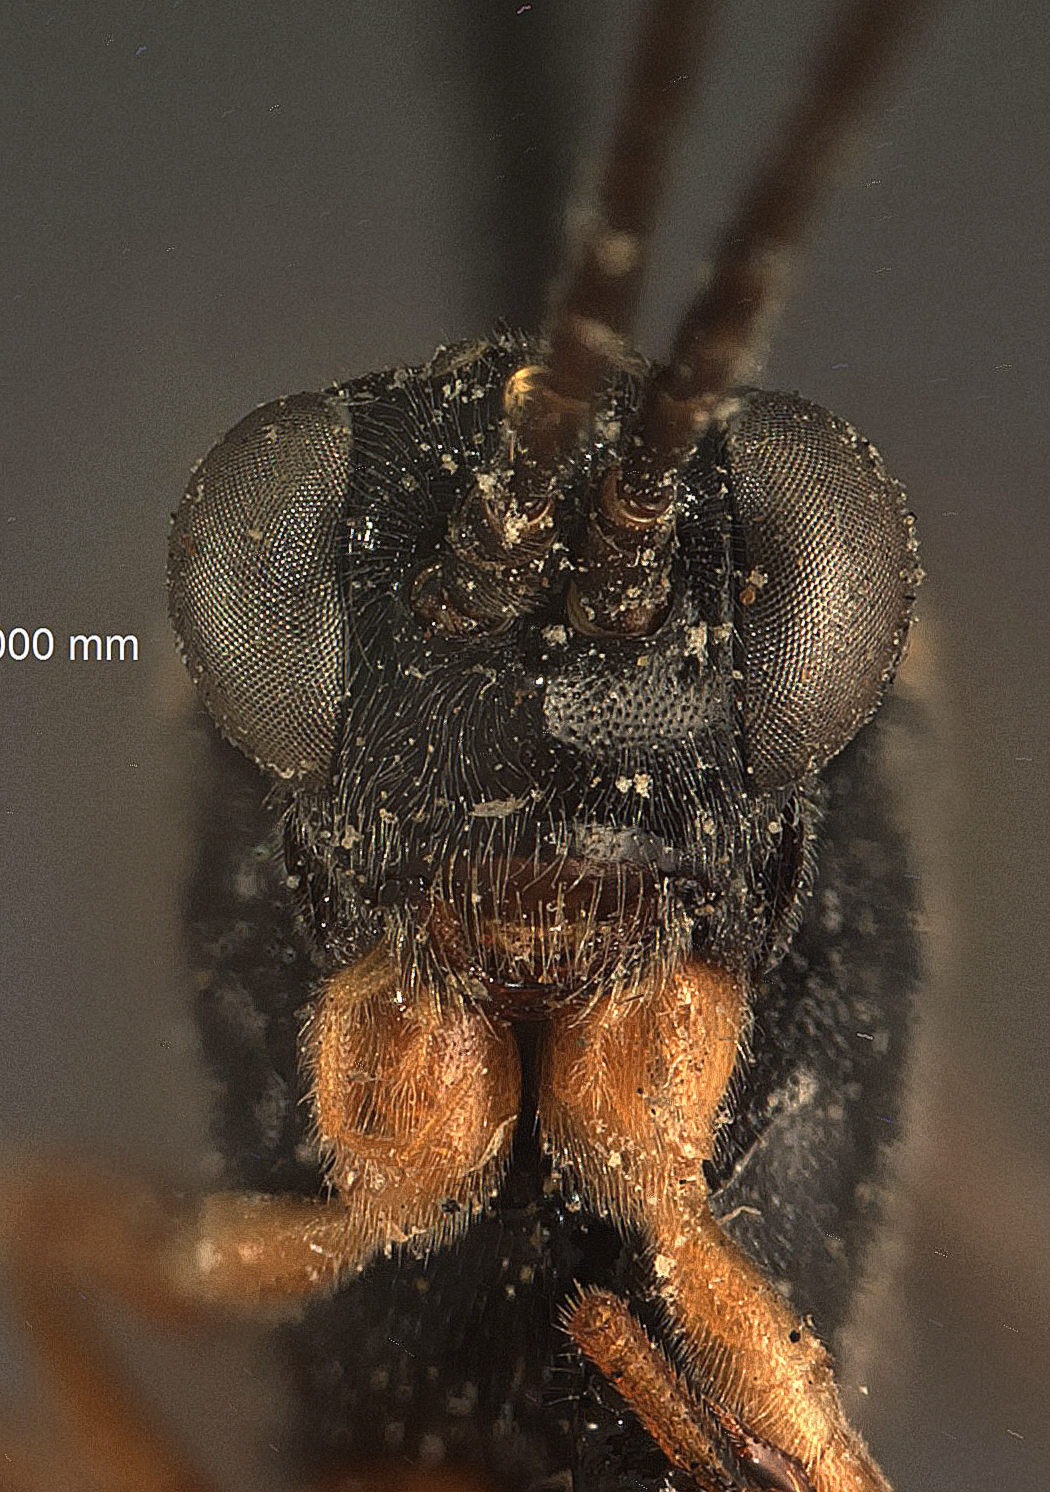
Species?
Hemiephialtes glyptus
